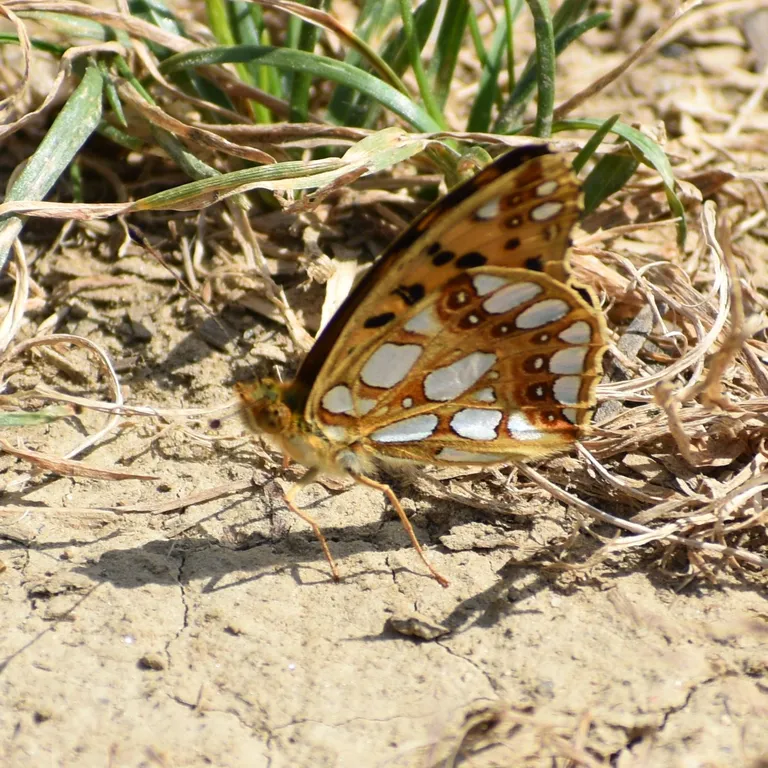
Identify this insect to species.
Issoria lathonia
